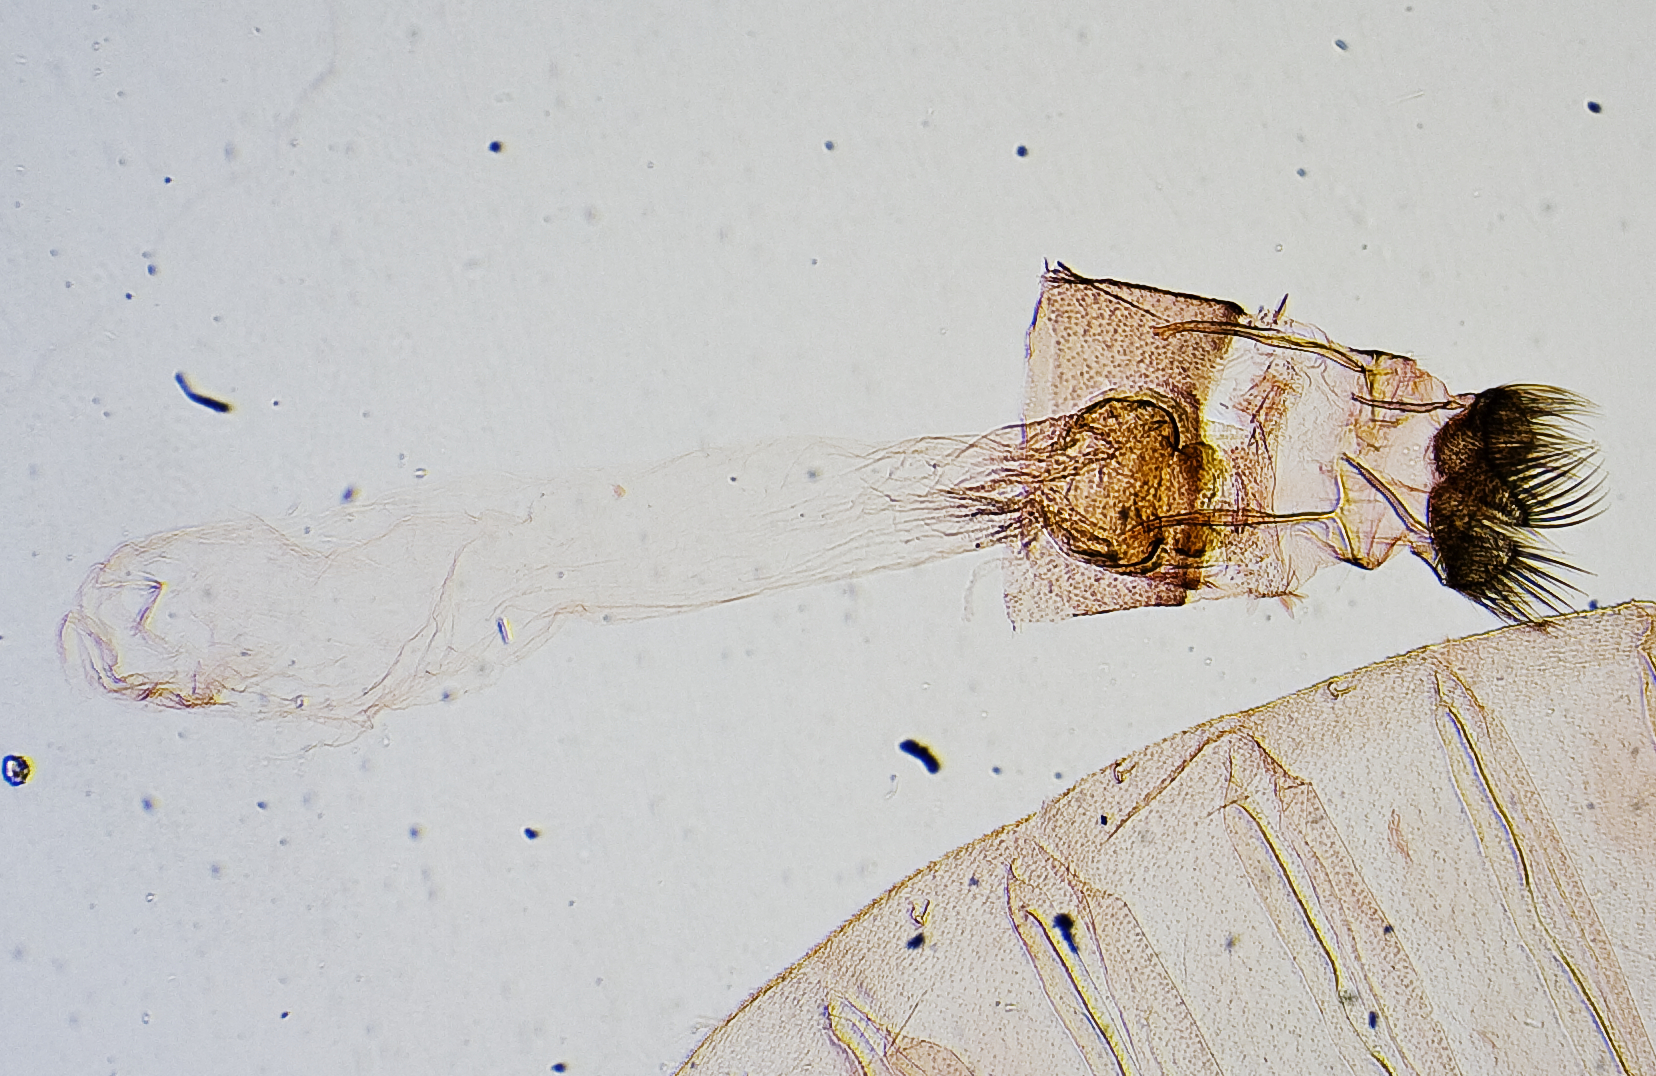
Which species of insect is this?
Nacoleia veritalis
